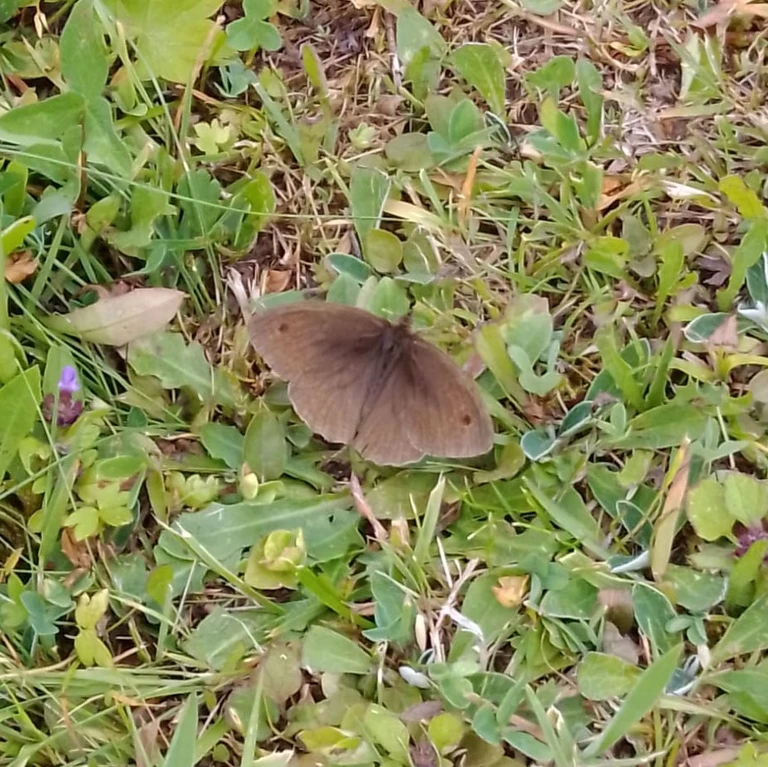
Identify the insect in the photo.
Maniola jurtina
